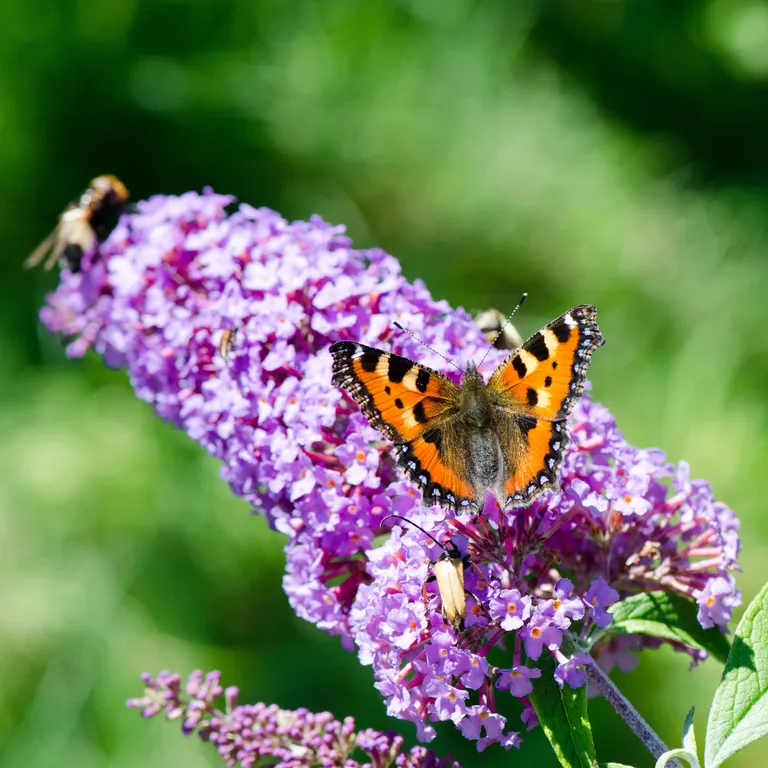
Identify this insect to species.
Aglais urticae
